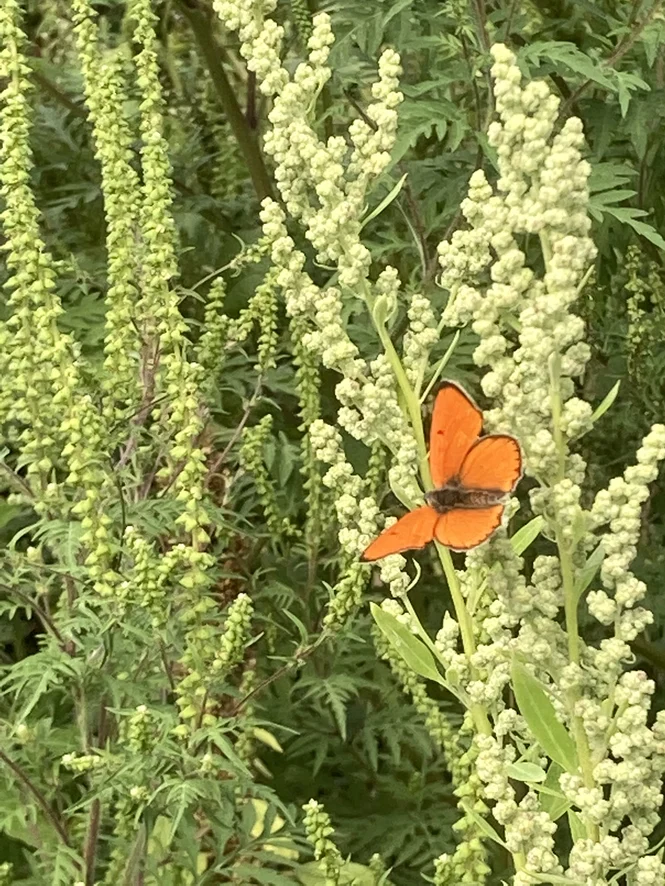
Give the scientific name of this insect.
Lycaena dispar
